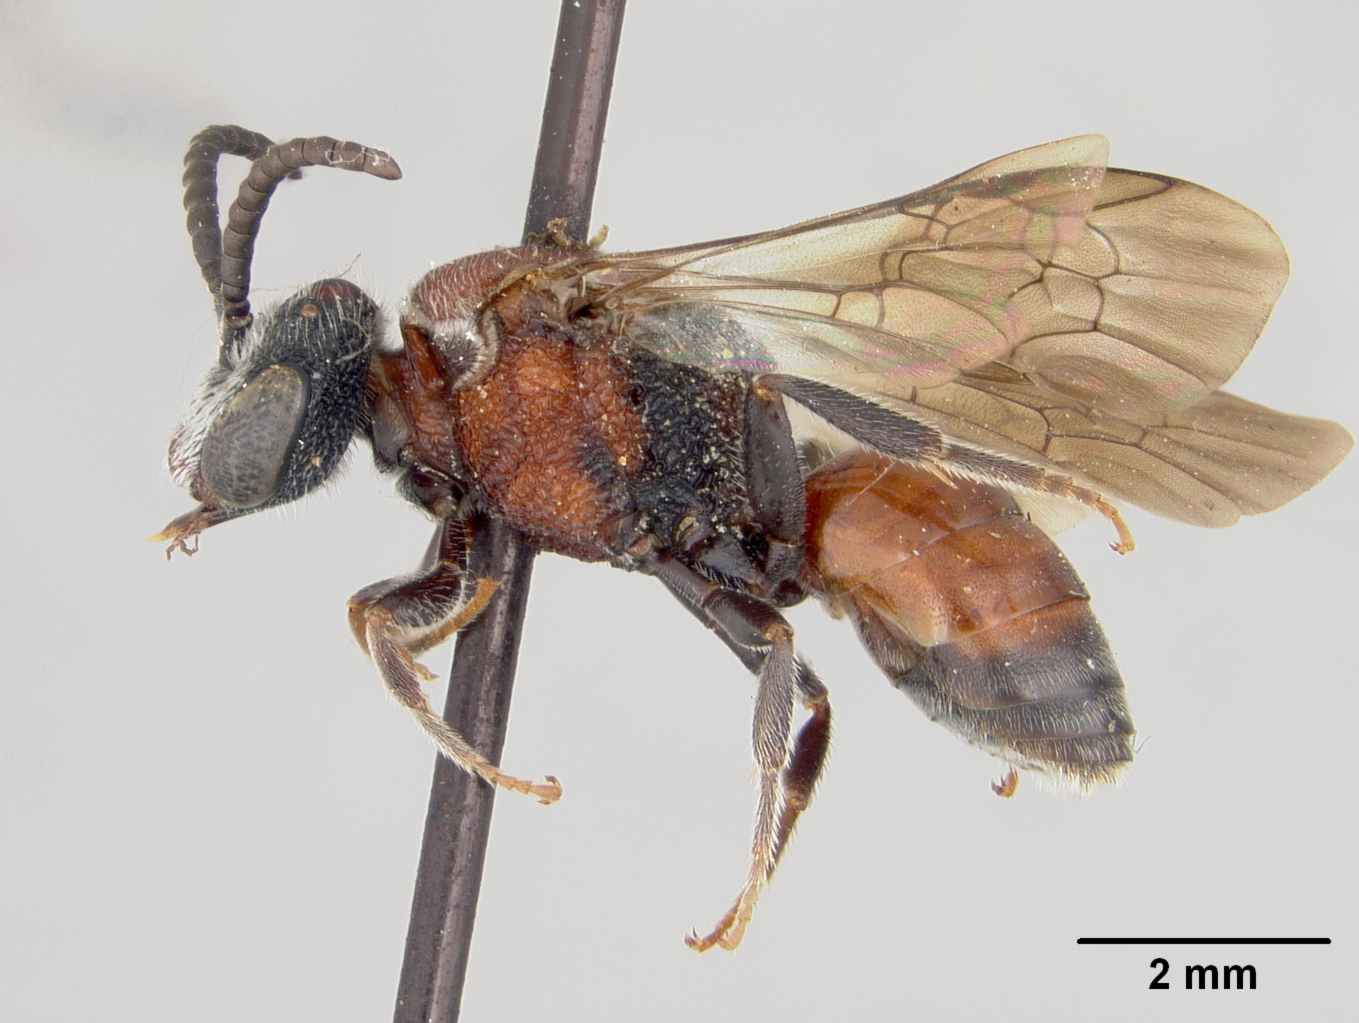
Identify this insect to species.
Sphecodes ignitus
